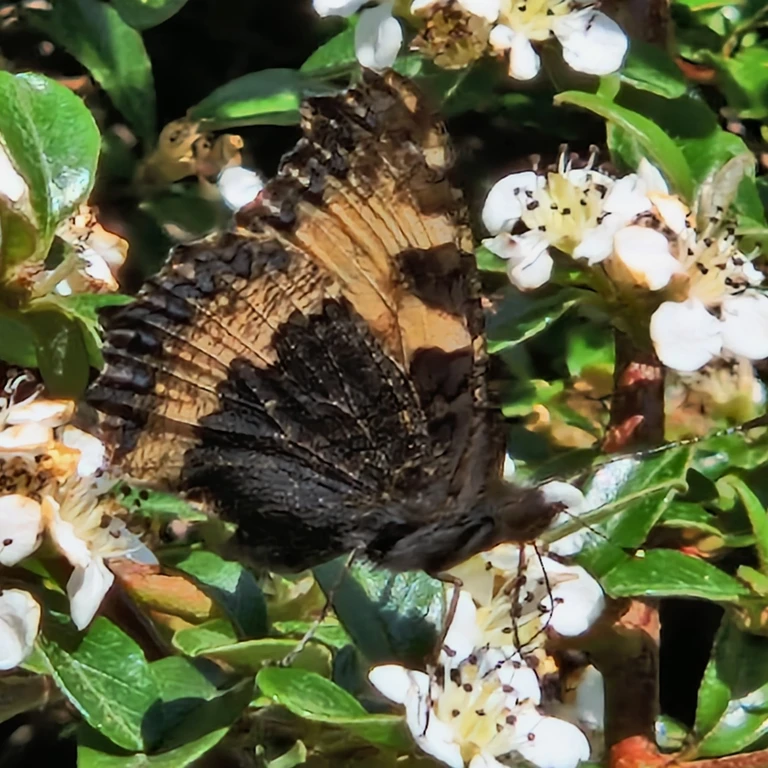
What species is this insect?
Aglais urticae
